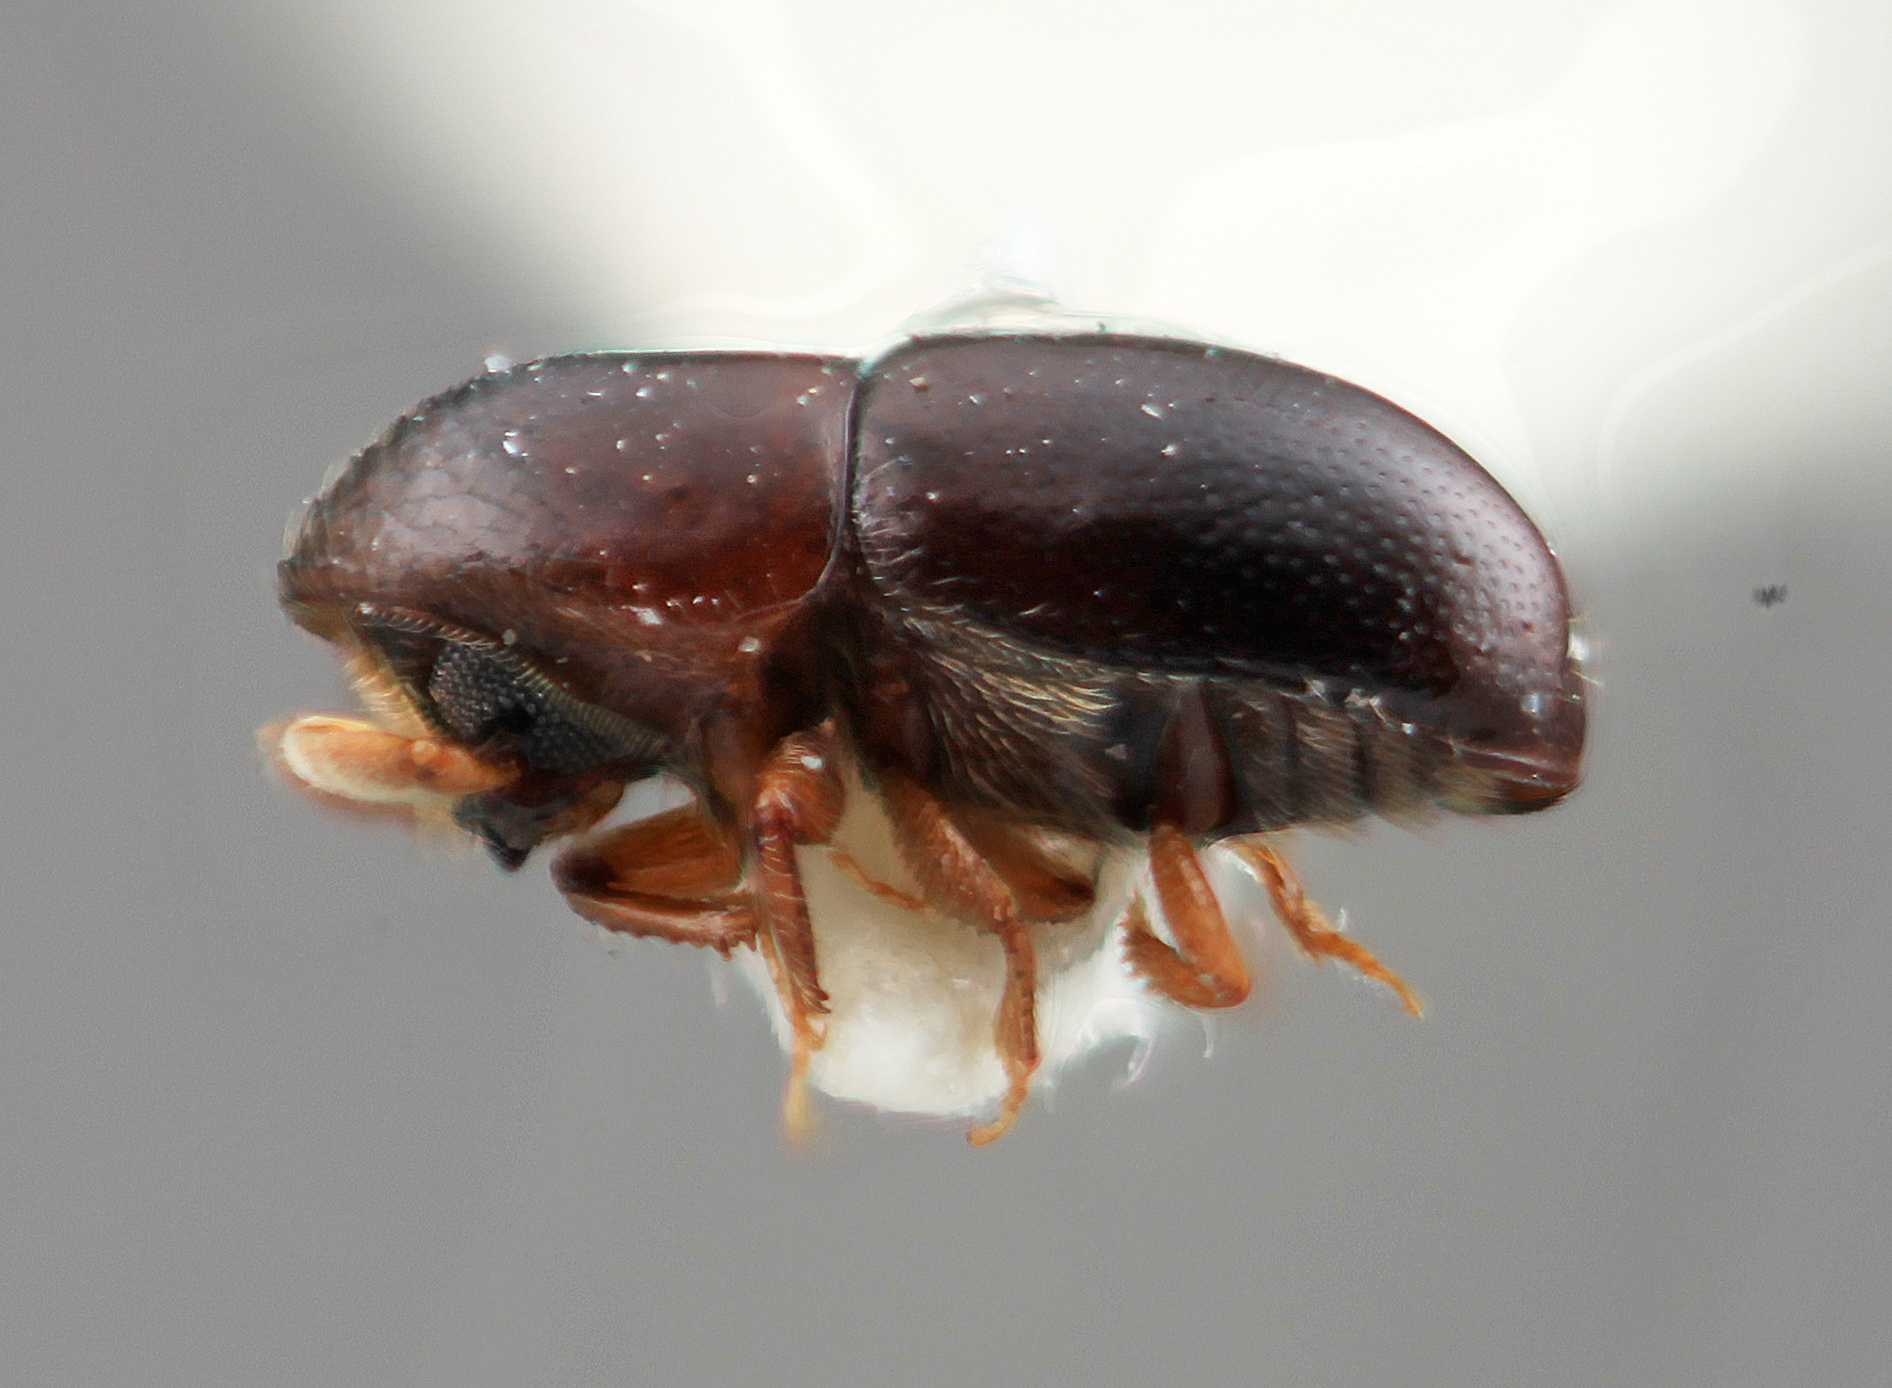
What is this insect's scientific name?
Corthylus simplicis
